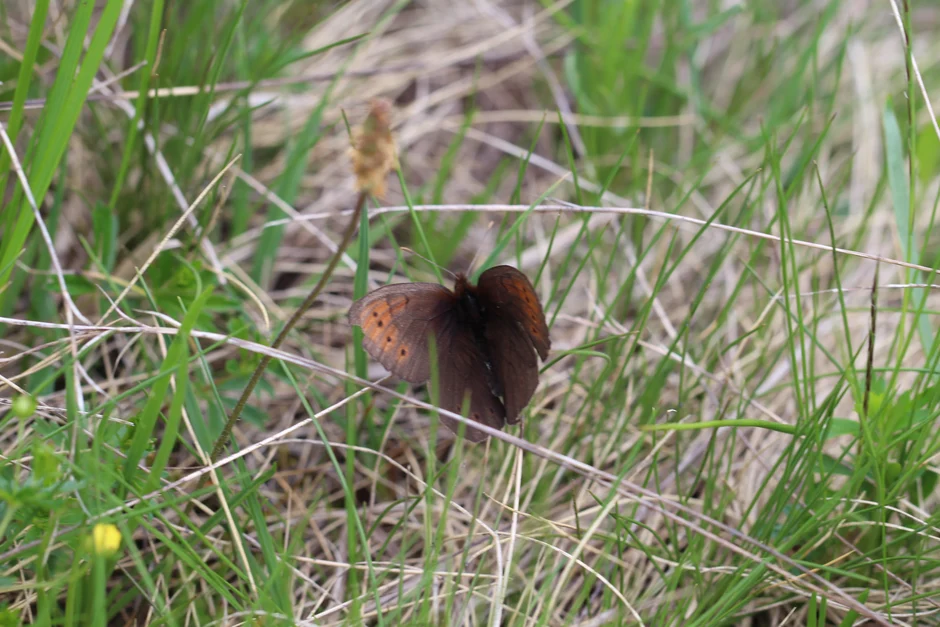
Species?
Erebia pandrose
